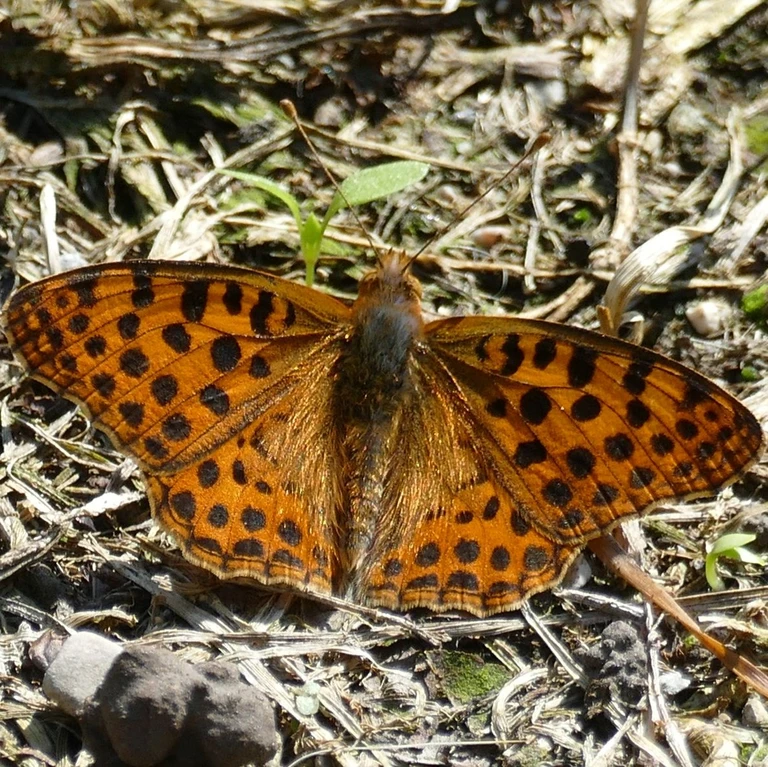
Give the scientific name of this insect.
Issoria lathonia
